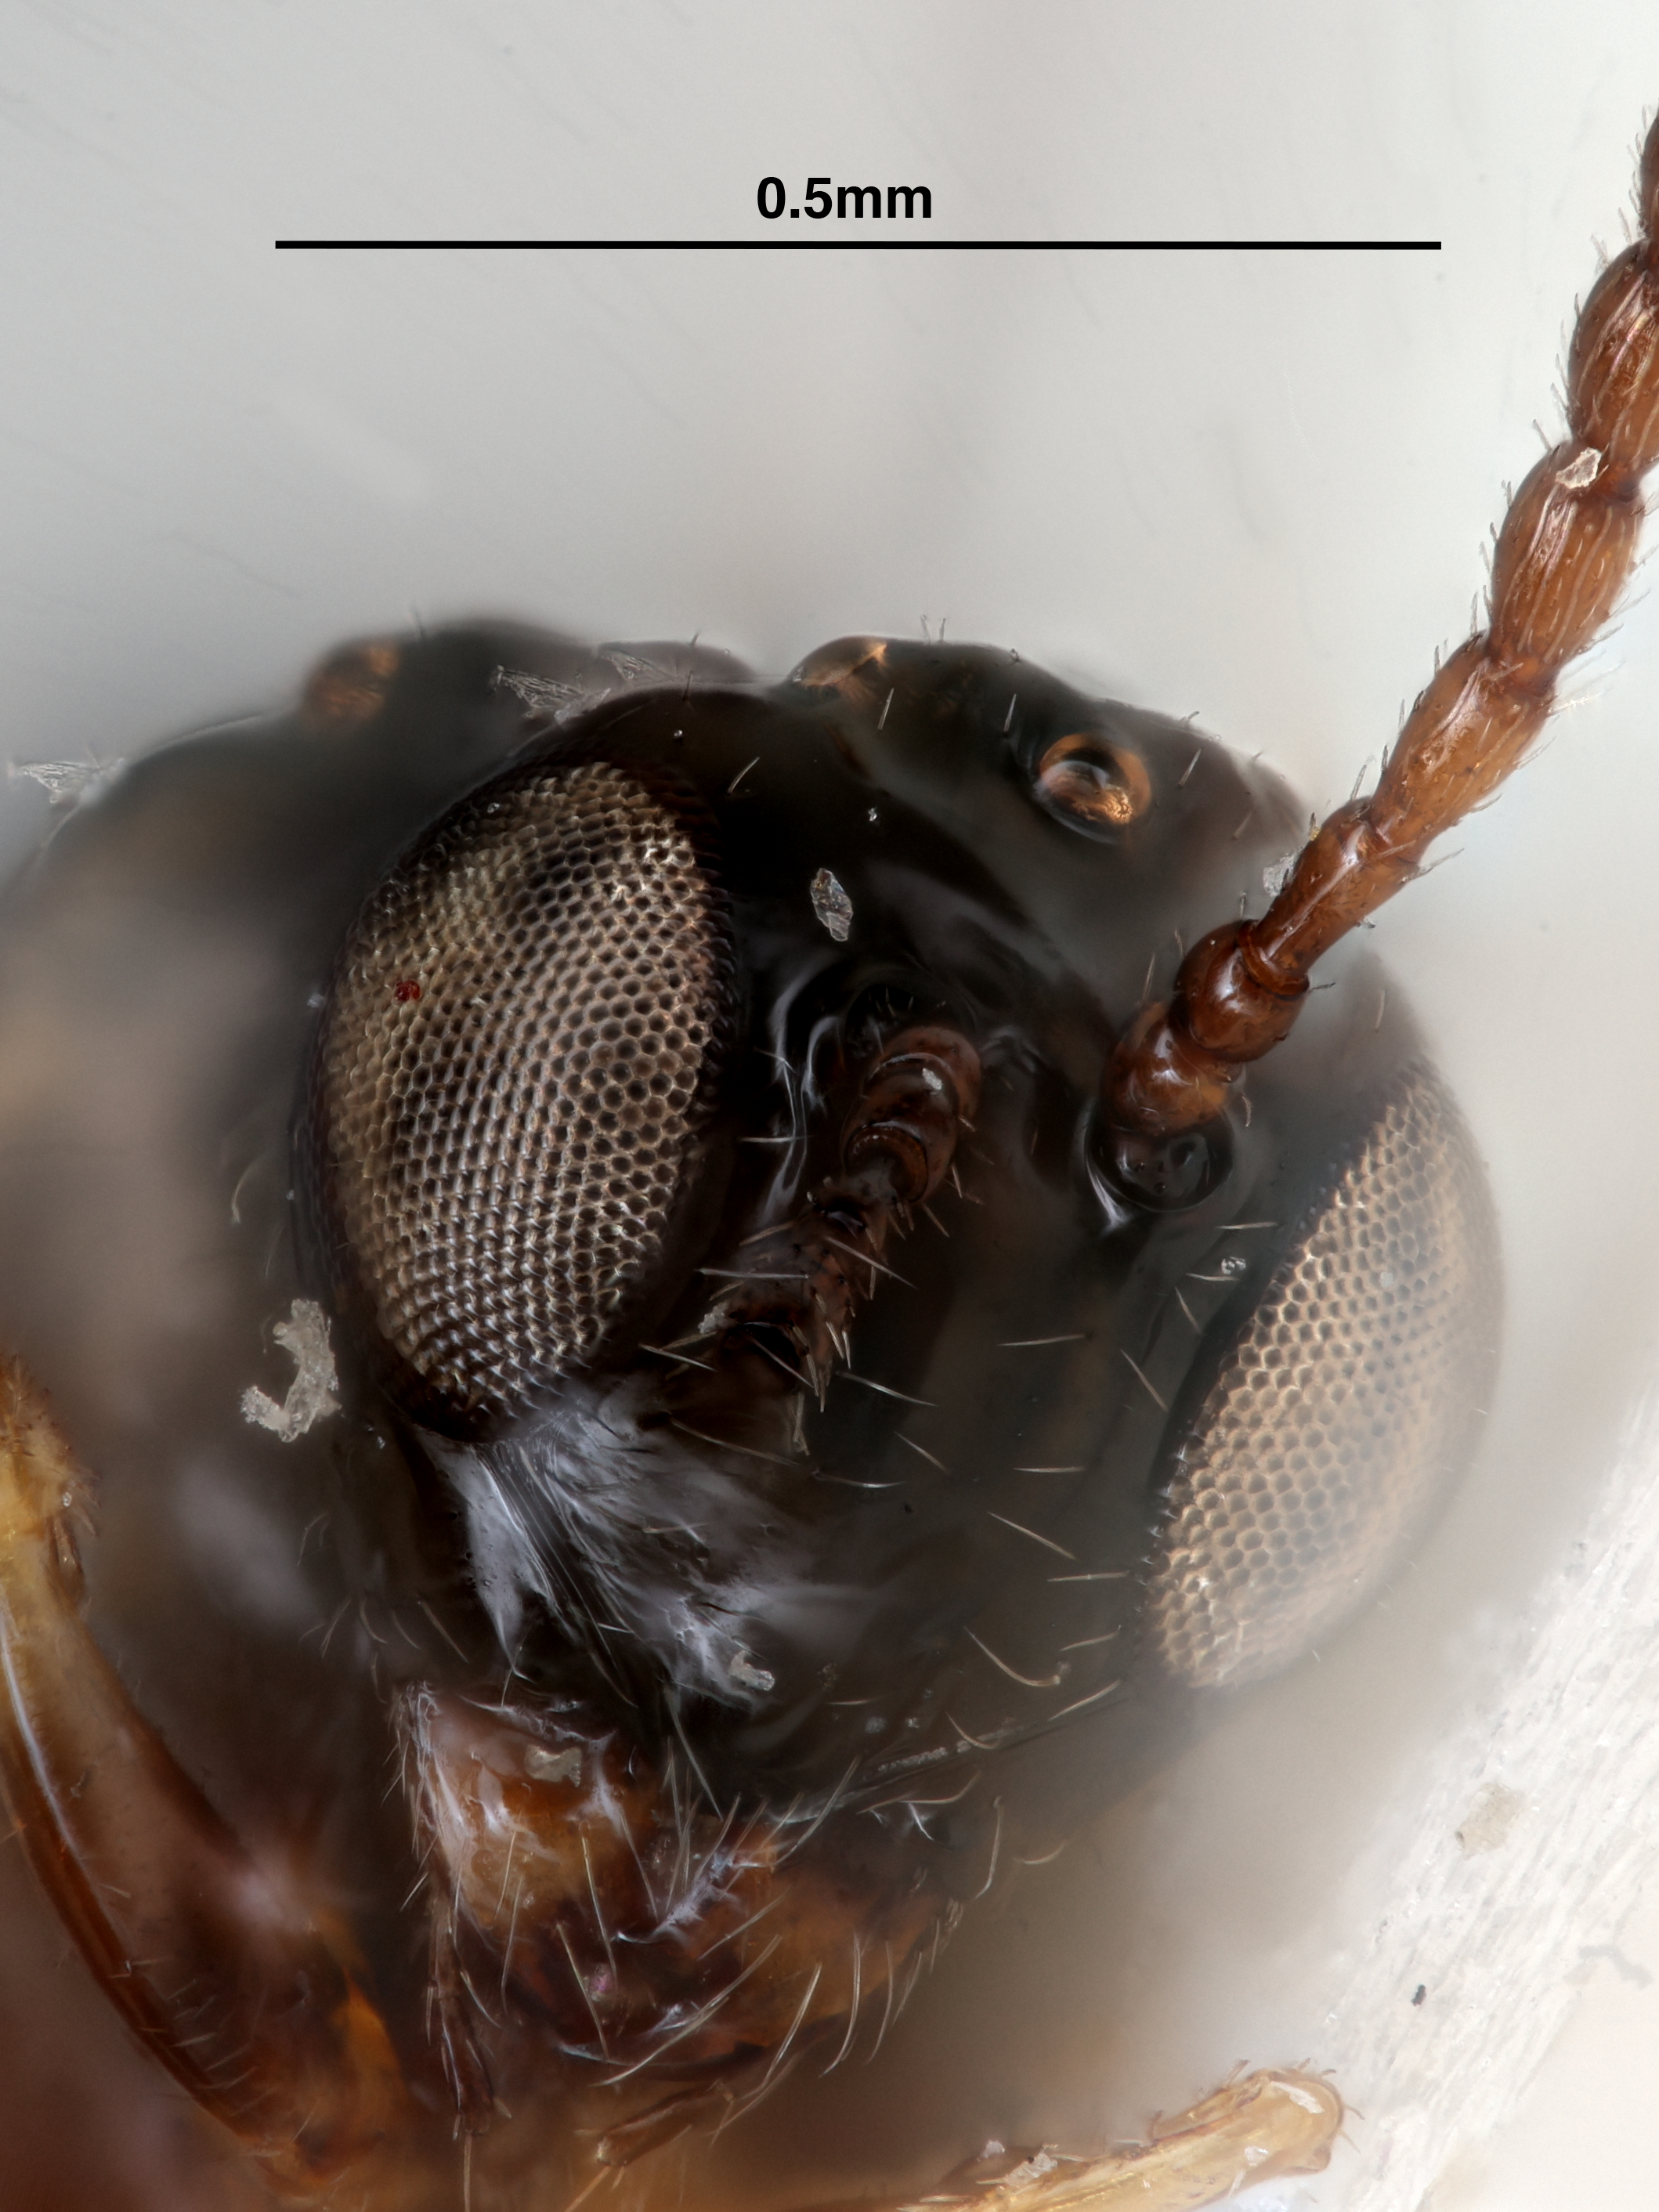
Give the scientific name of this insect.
Zaeucoila bitlburculata
